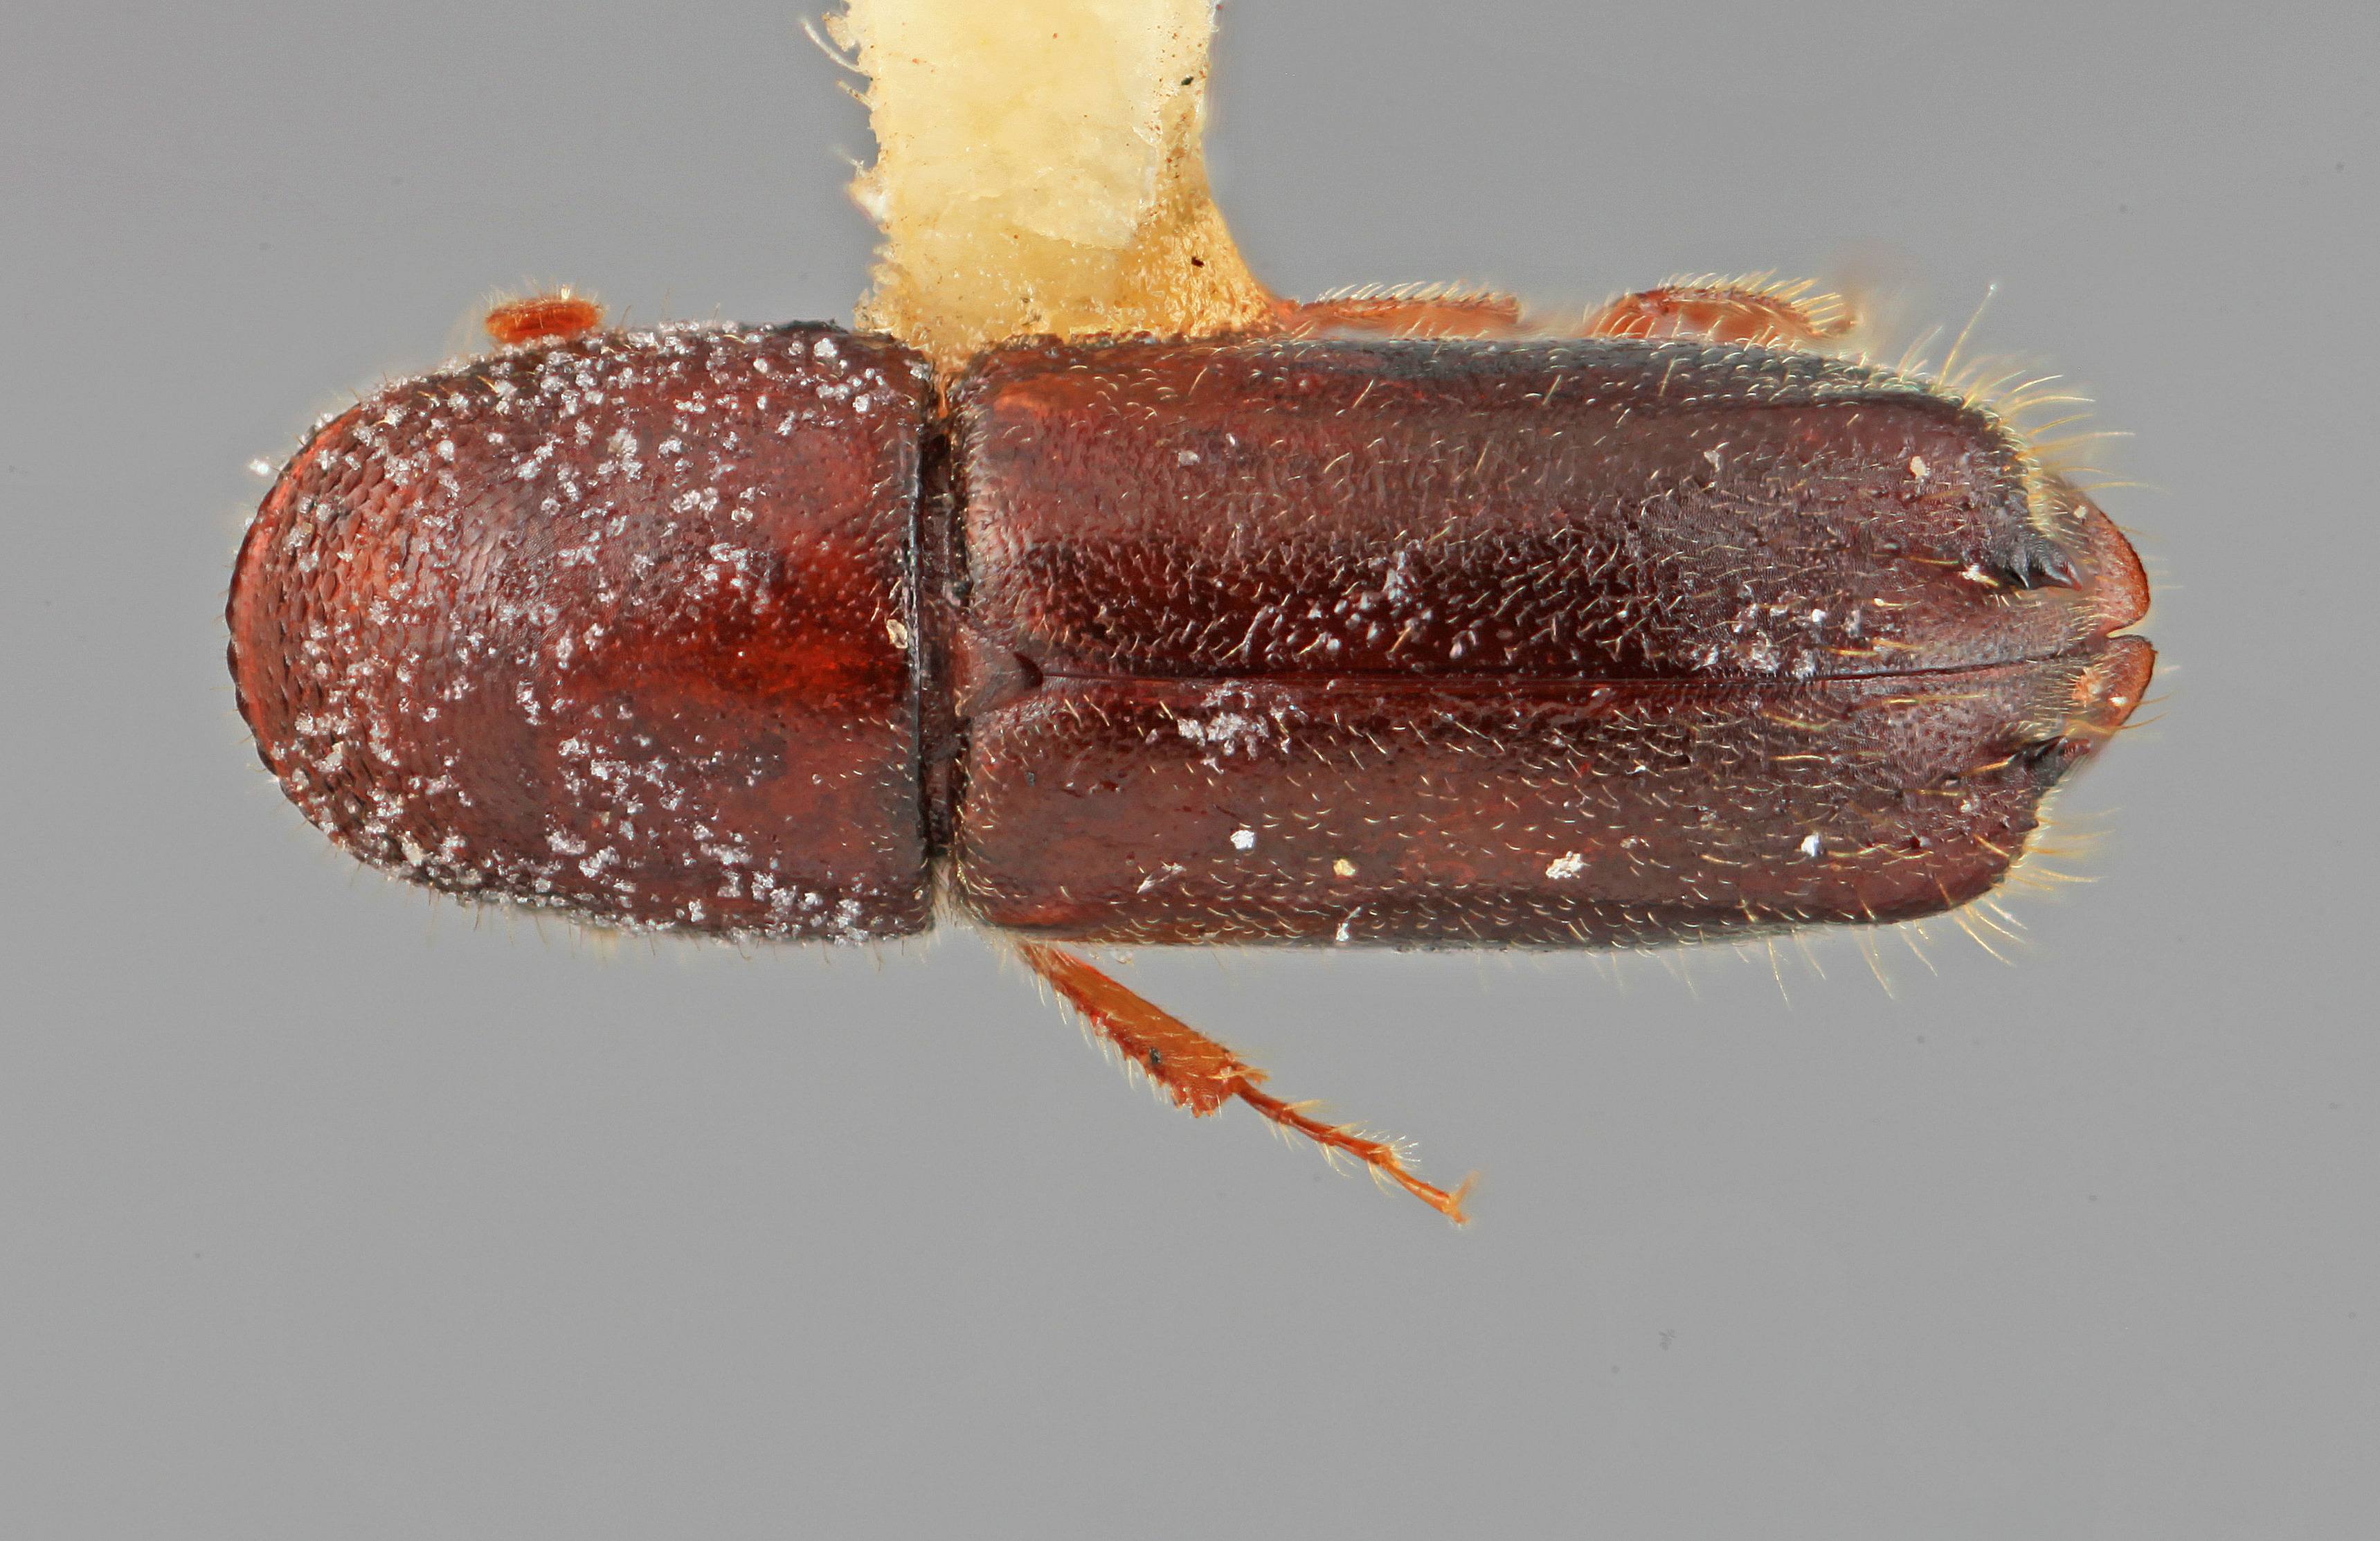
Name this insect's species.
Gnathotrichus dentatus
